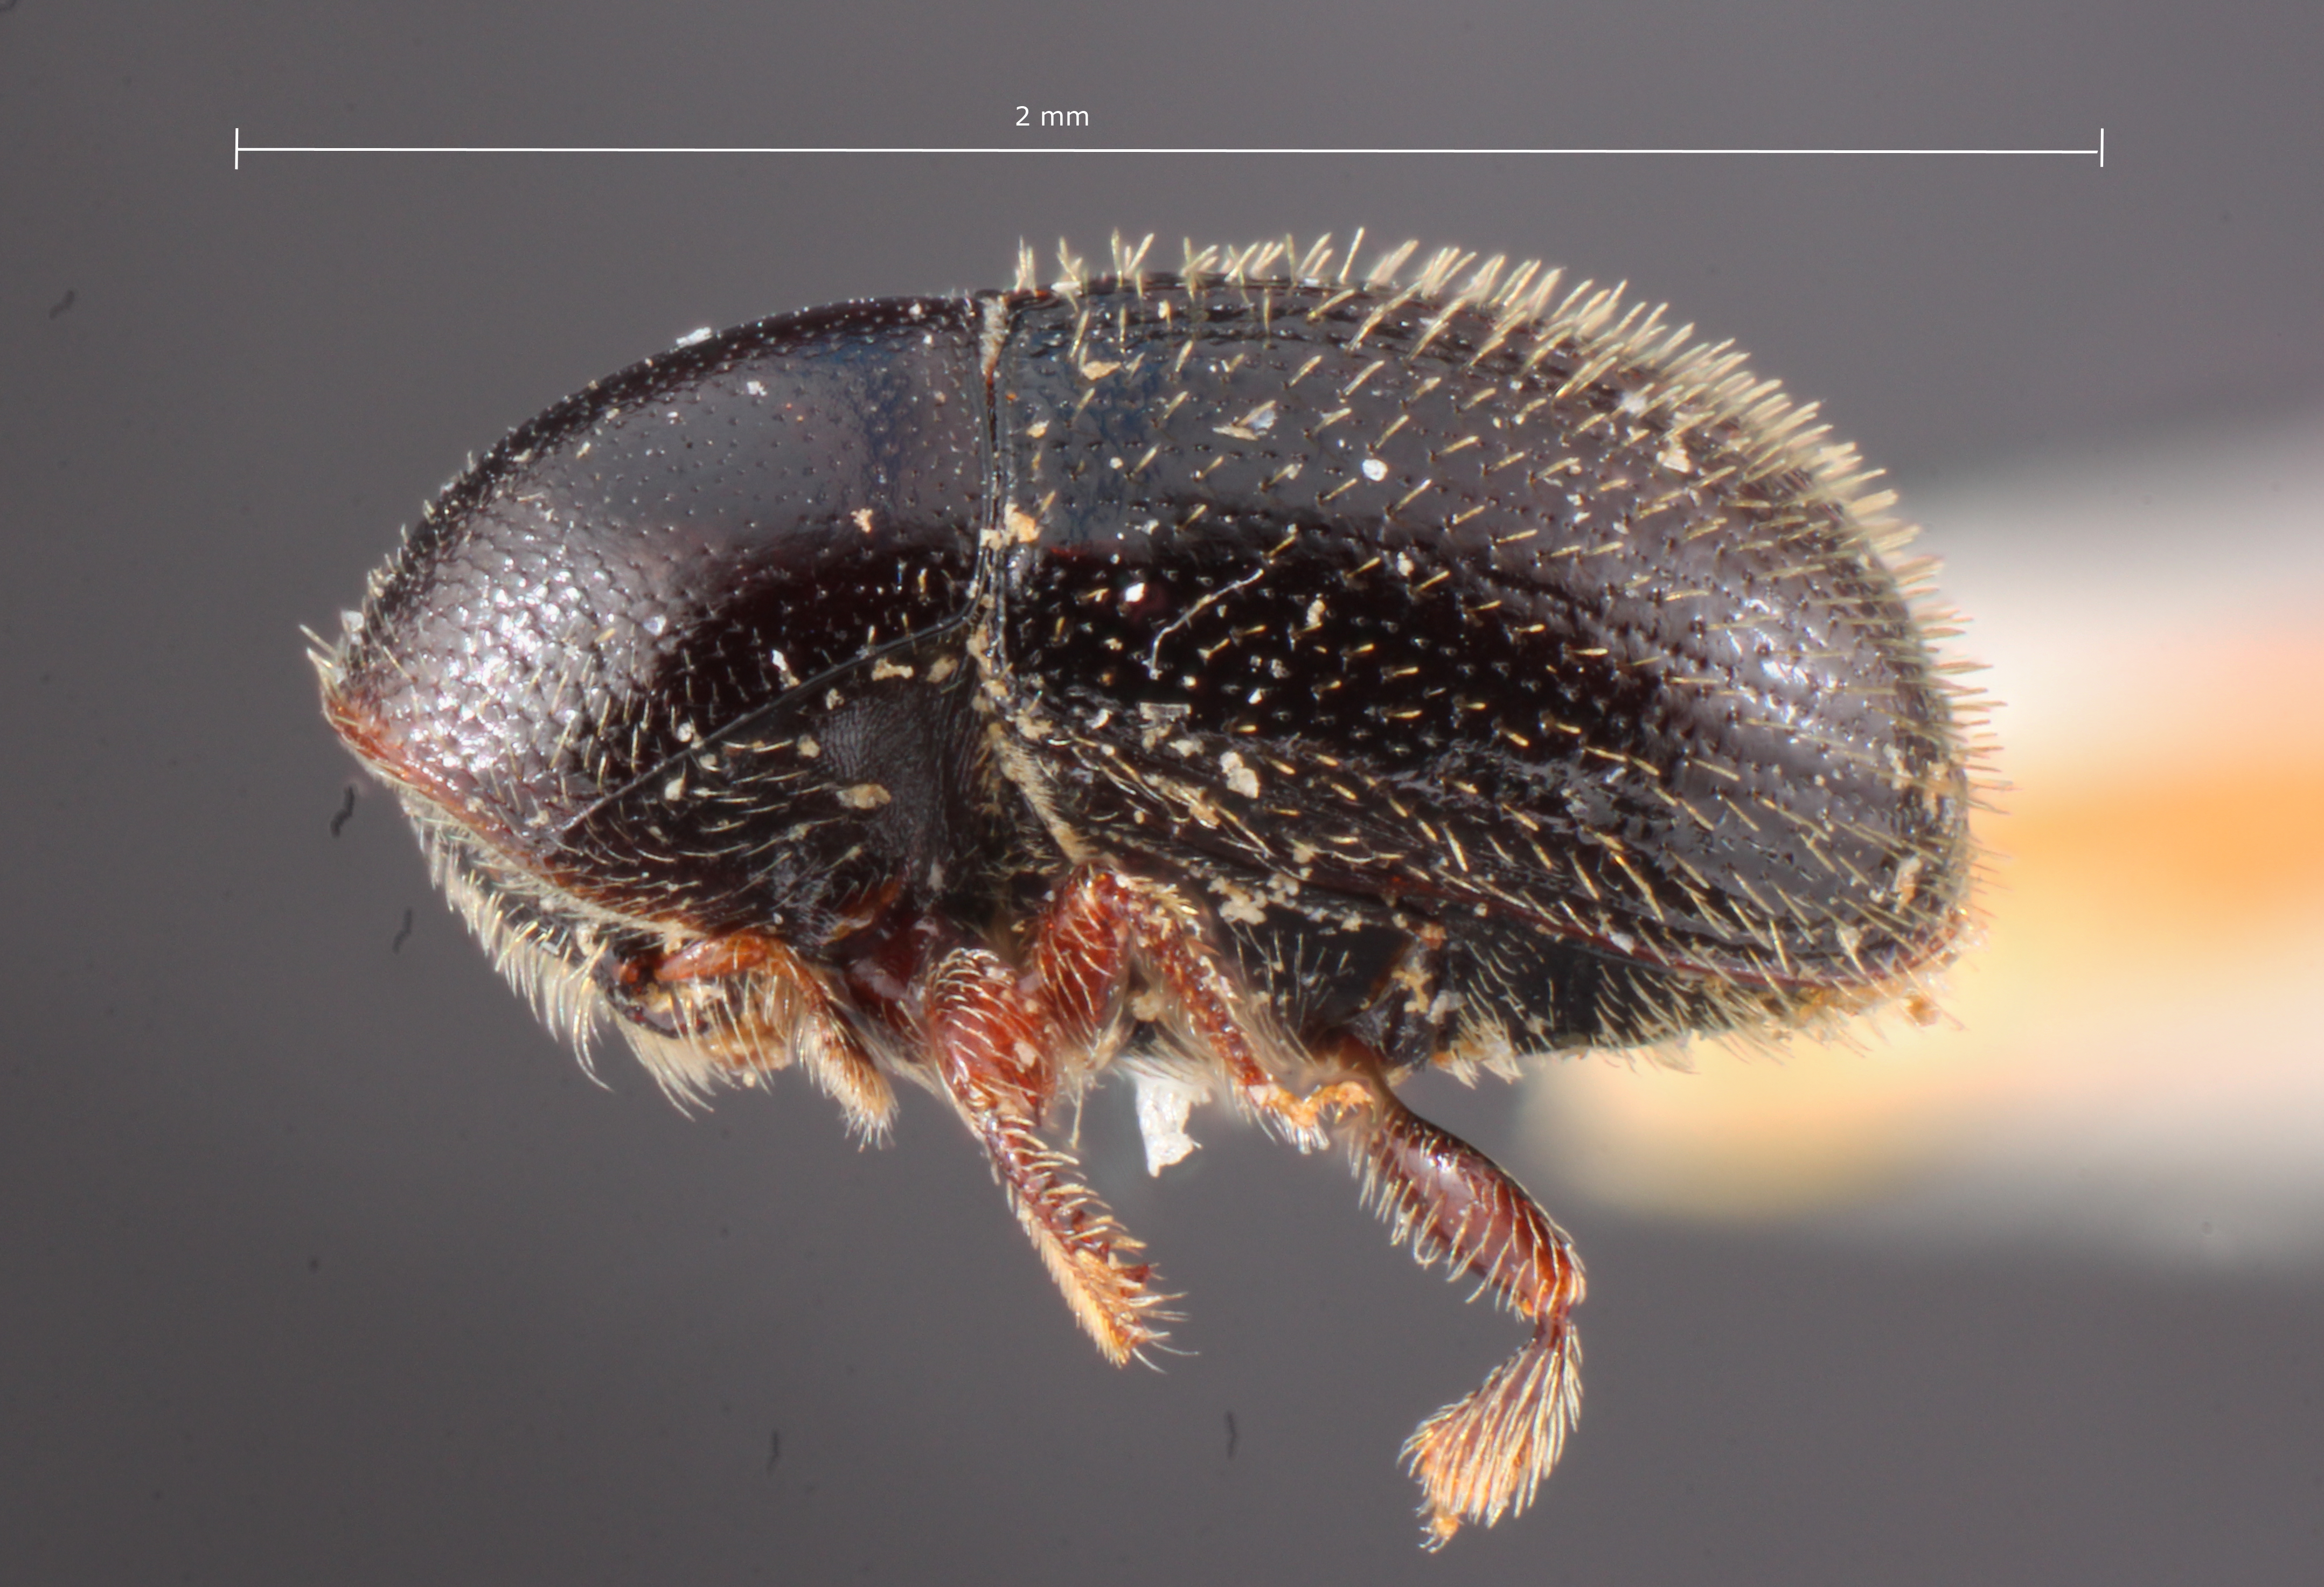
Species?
Prionosceles ingae
